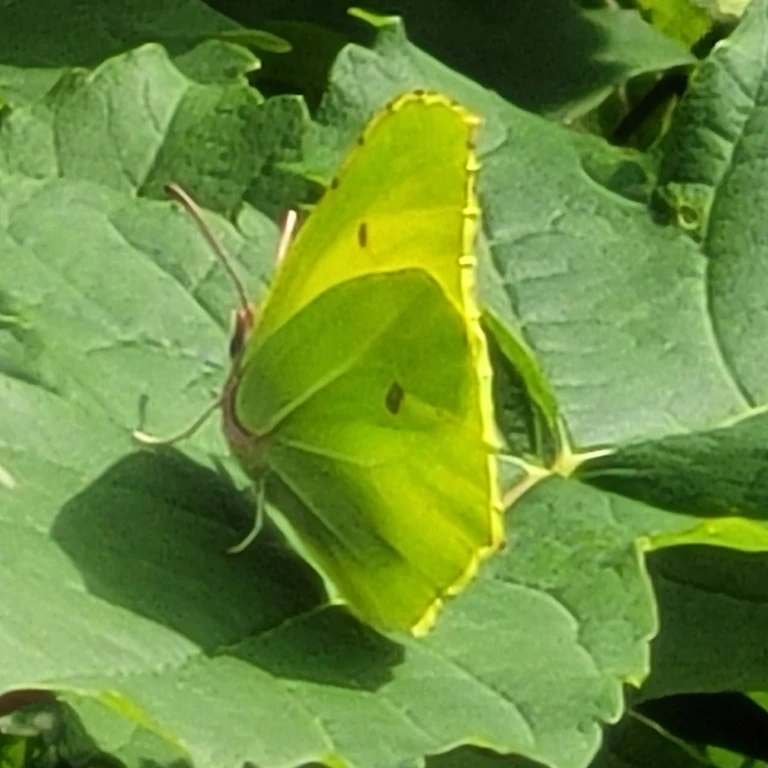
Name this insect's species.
Gonepteryx rhamni
